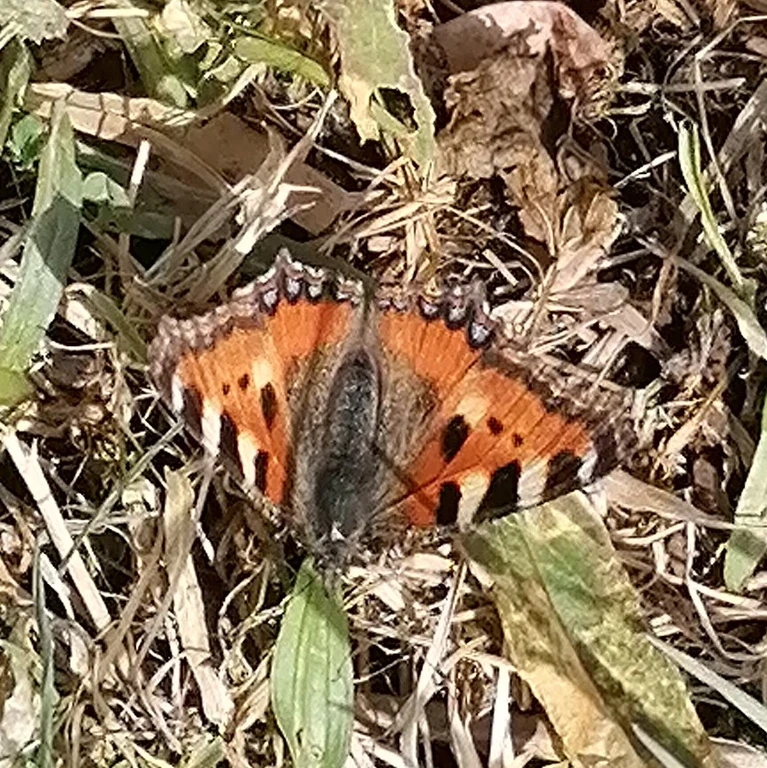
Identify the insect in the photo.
Aglais urticae
